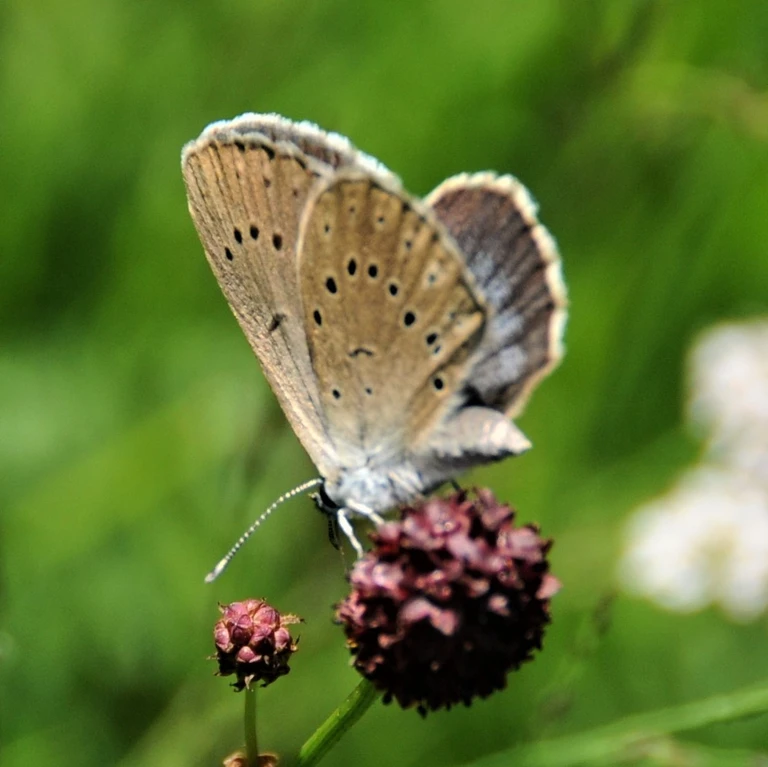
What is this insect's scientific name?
Phengaris teleius
